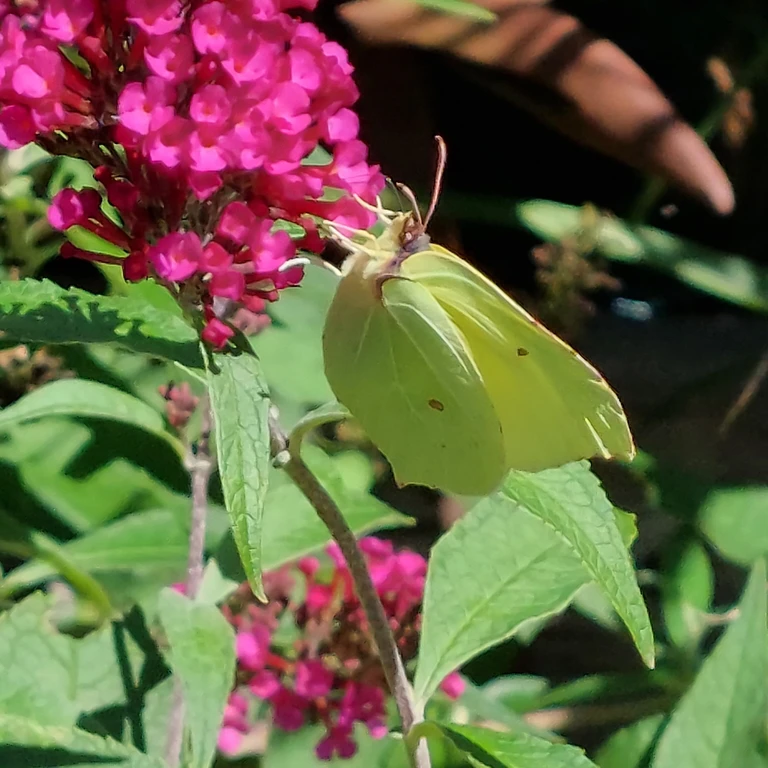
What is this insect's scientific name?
Gonepteryx rhamni
